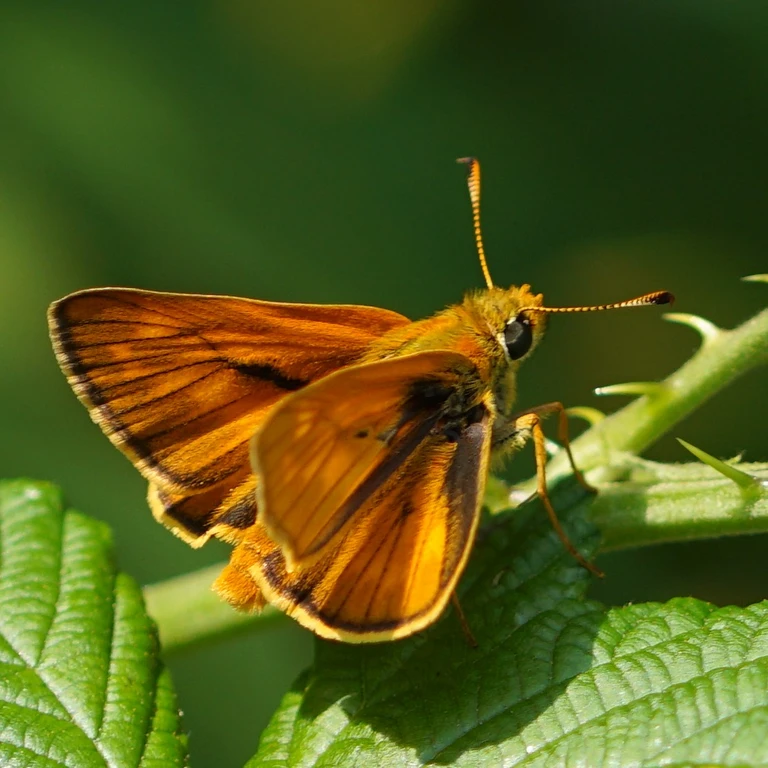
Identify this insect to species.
Ochlodes sylvanus (also Ochlodes venata)
